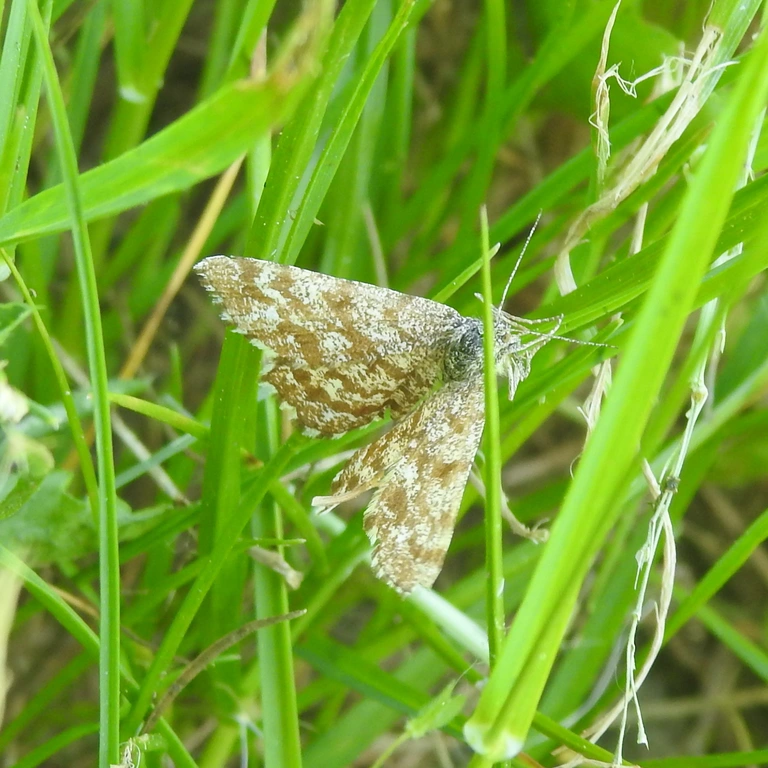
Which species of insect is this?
Ematurga atomaria
